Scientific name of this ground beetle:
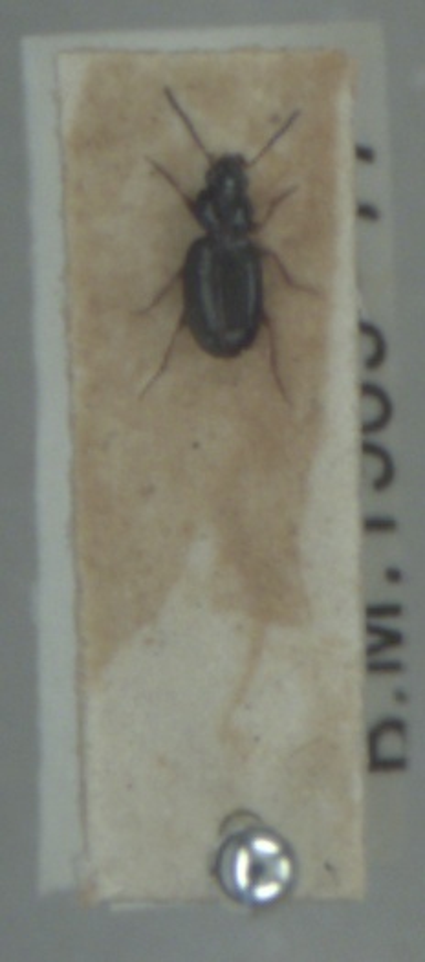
Bembidion obtusum
